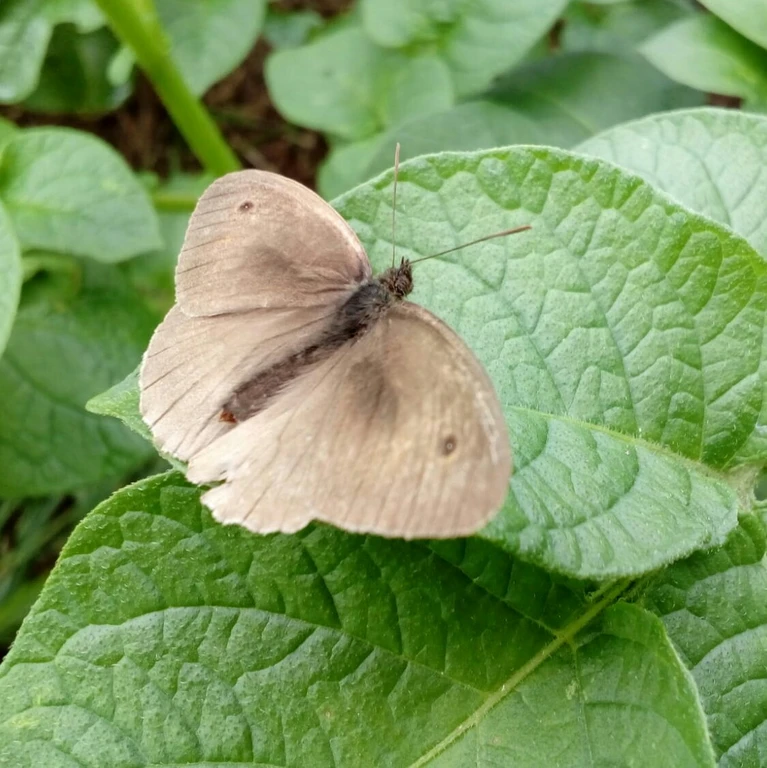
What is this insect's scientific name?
Maniola jurtina
